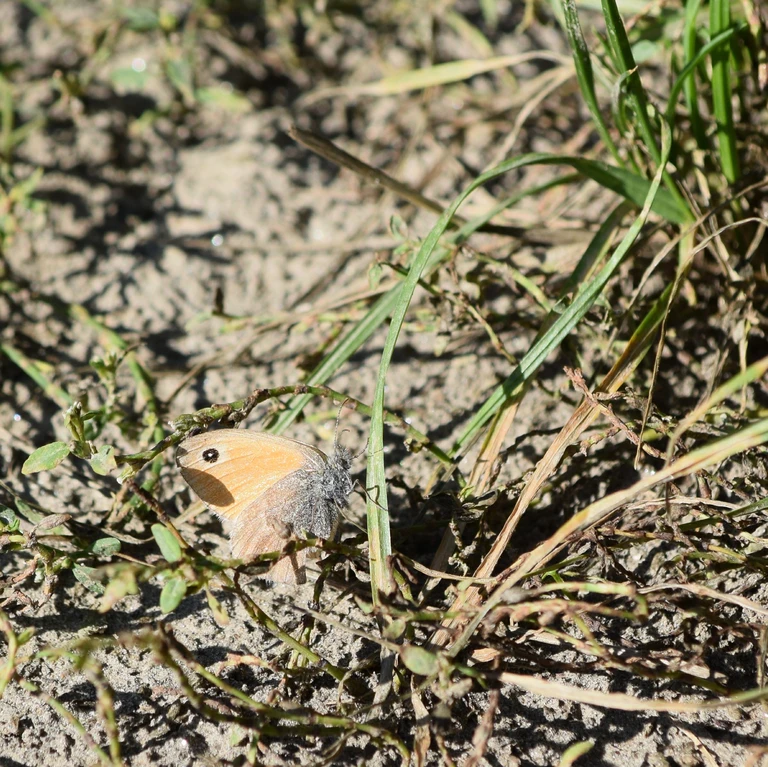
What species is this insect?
Coenonympha pamphilus
